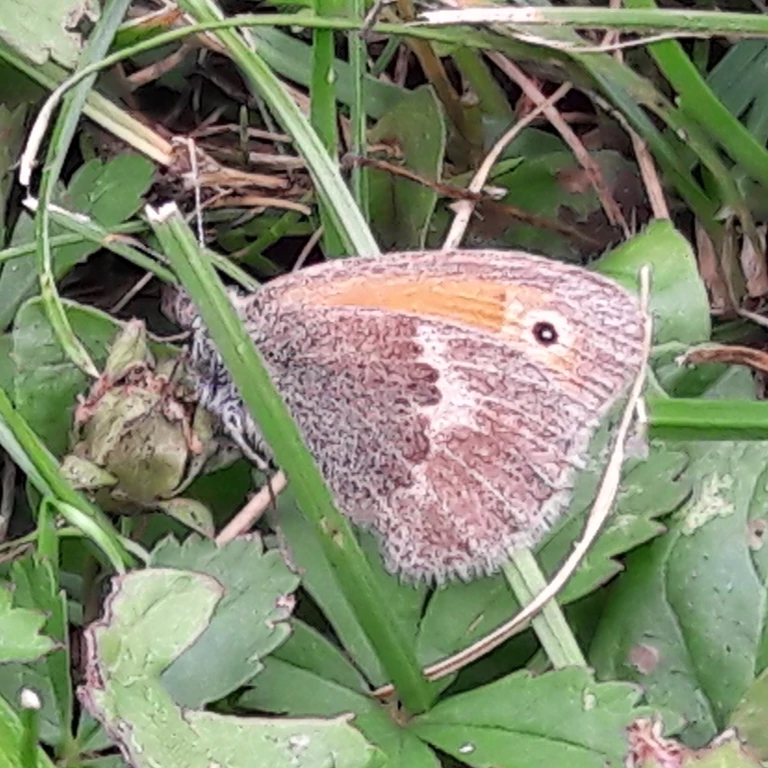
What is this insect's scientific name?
Coenonympha pamphilus
